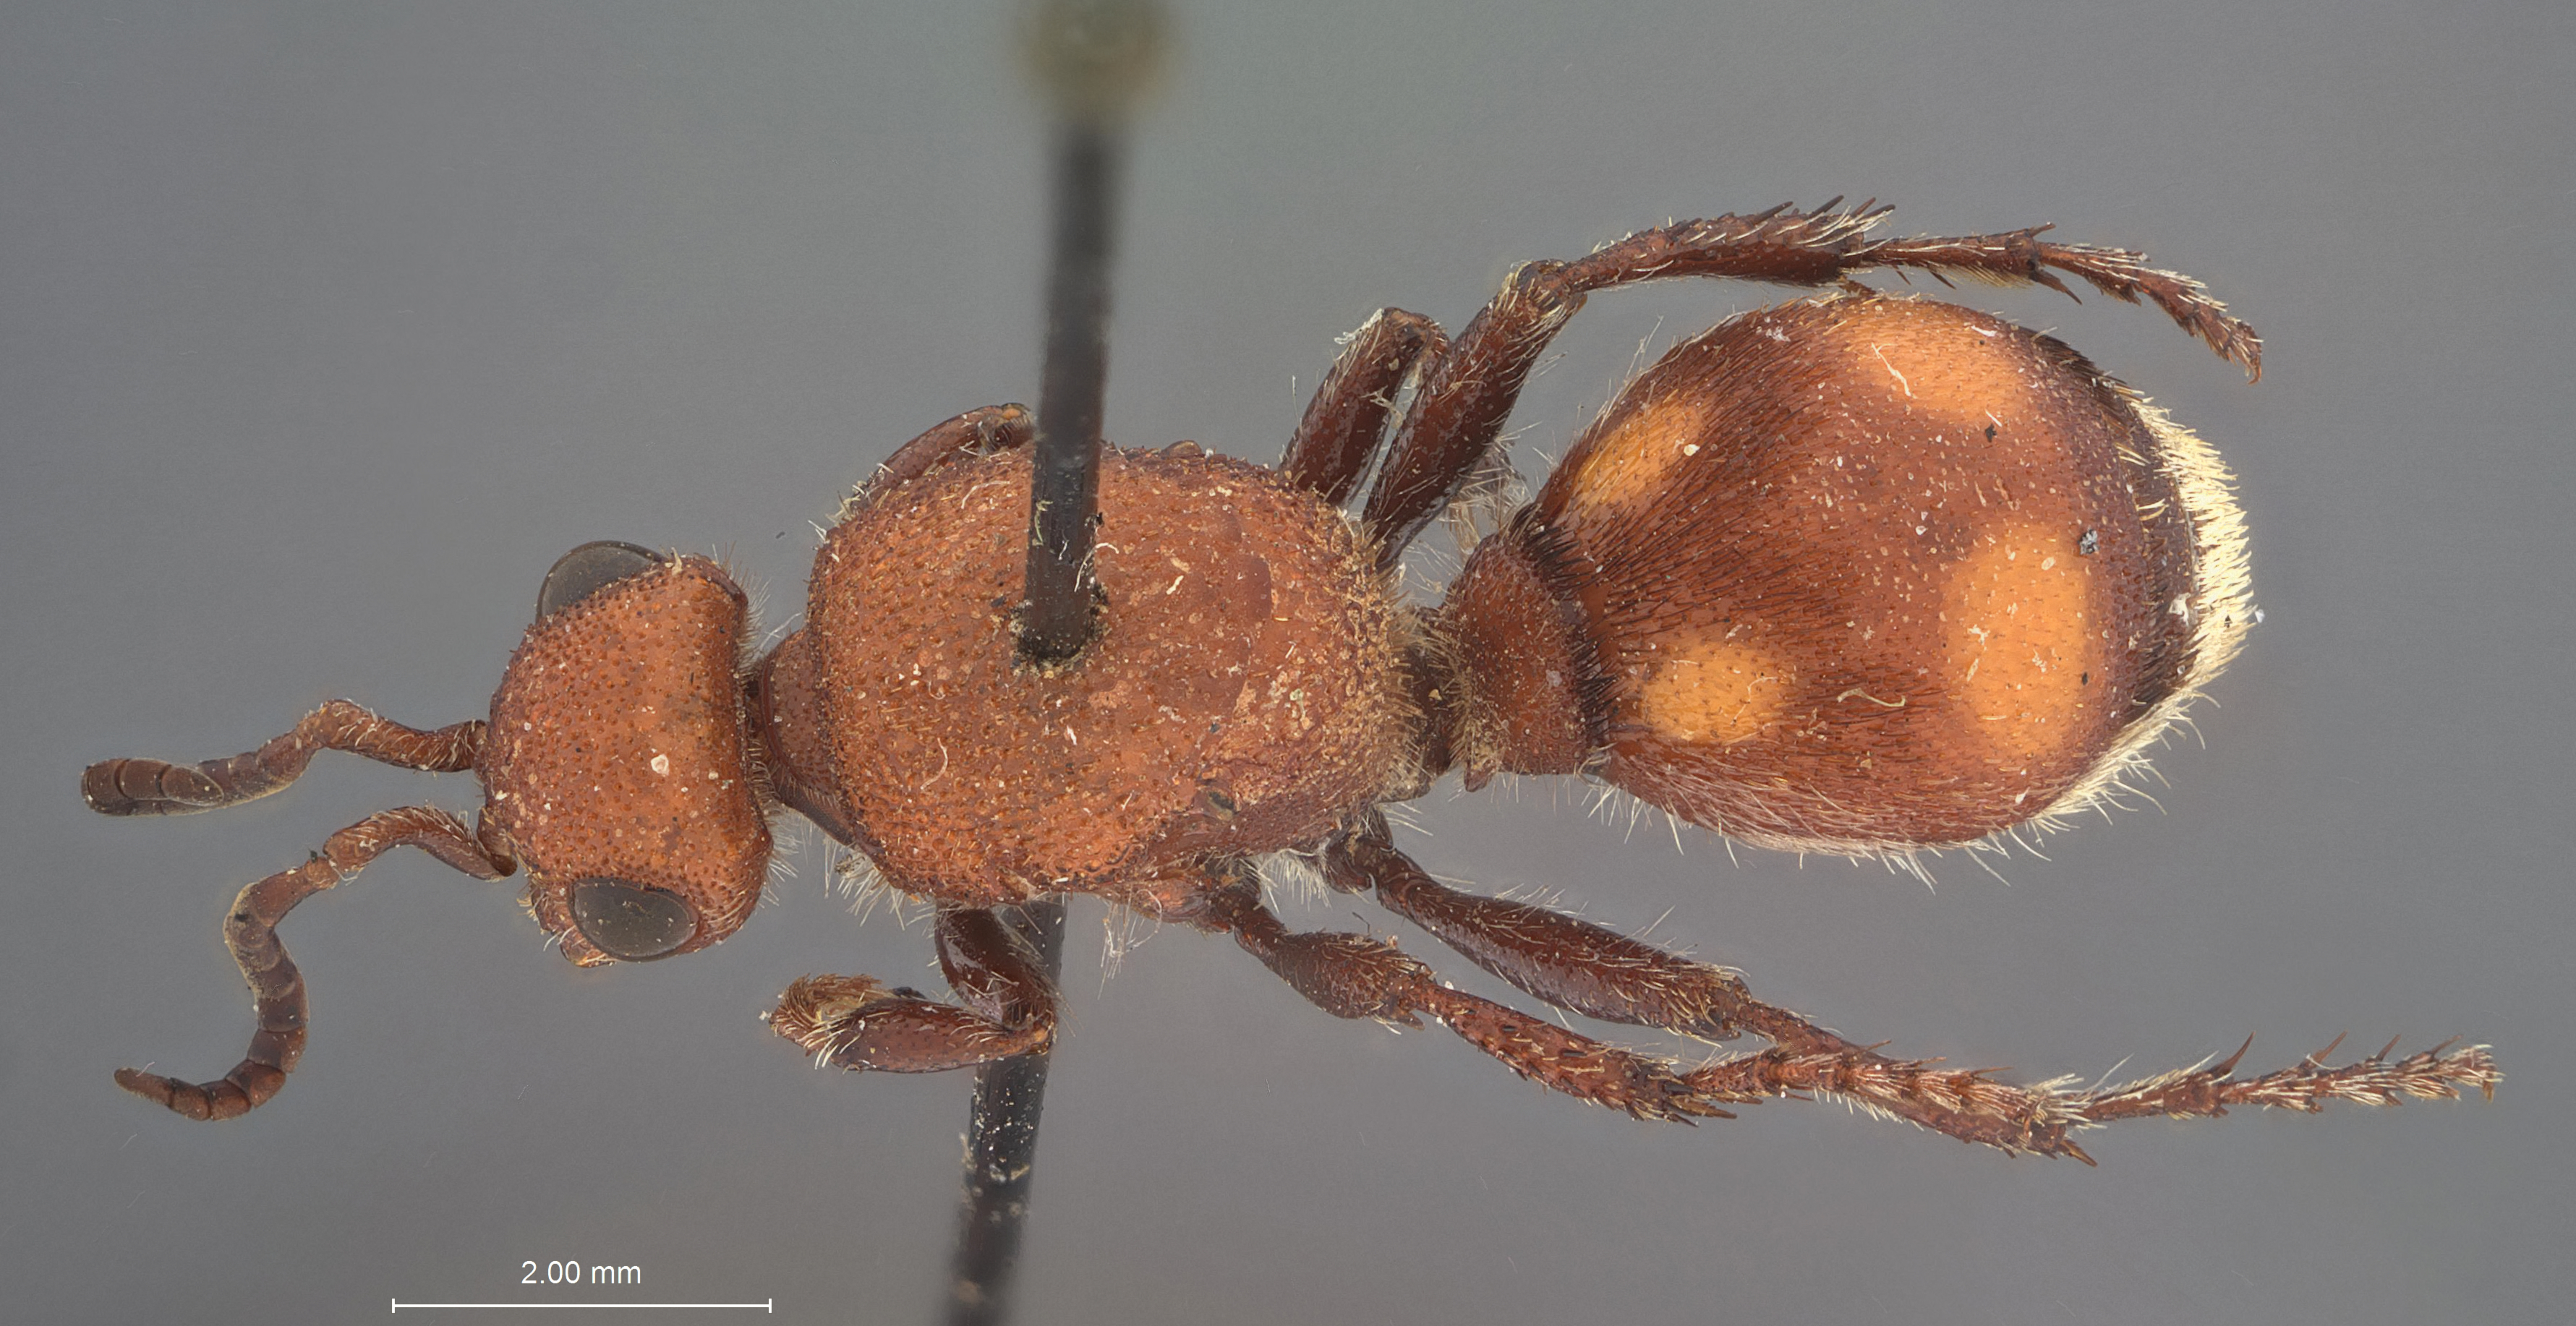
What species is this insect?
Dasymutilla allardi
